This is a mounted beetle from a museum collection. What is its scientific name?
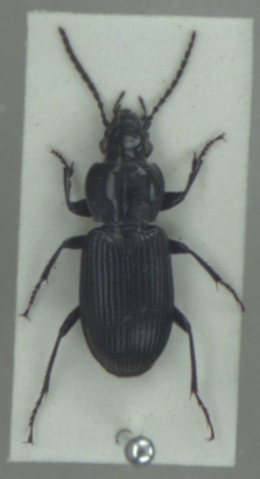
Pterostichus nigrita
